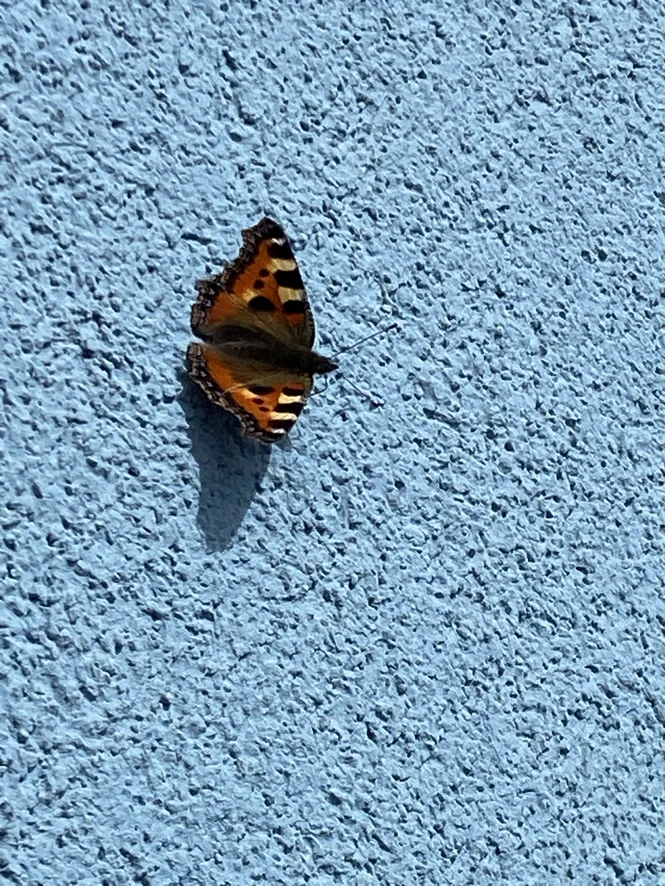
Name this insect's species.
Aglais urticae
